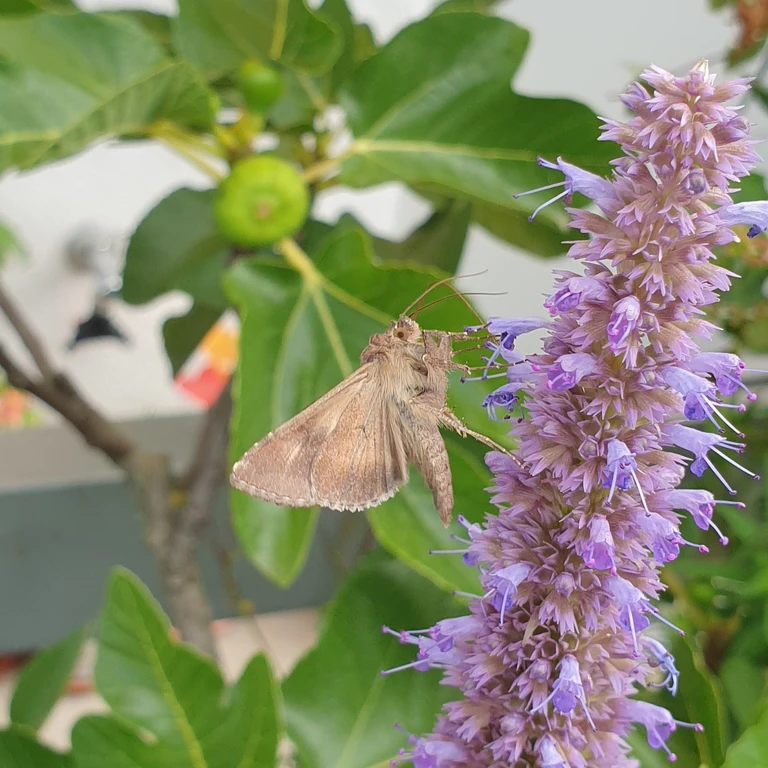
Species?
Autographa gamma
